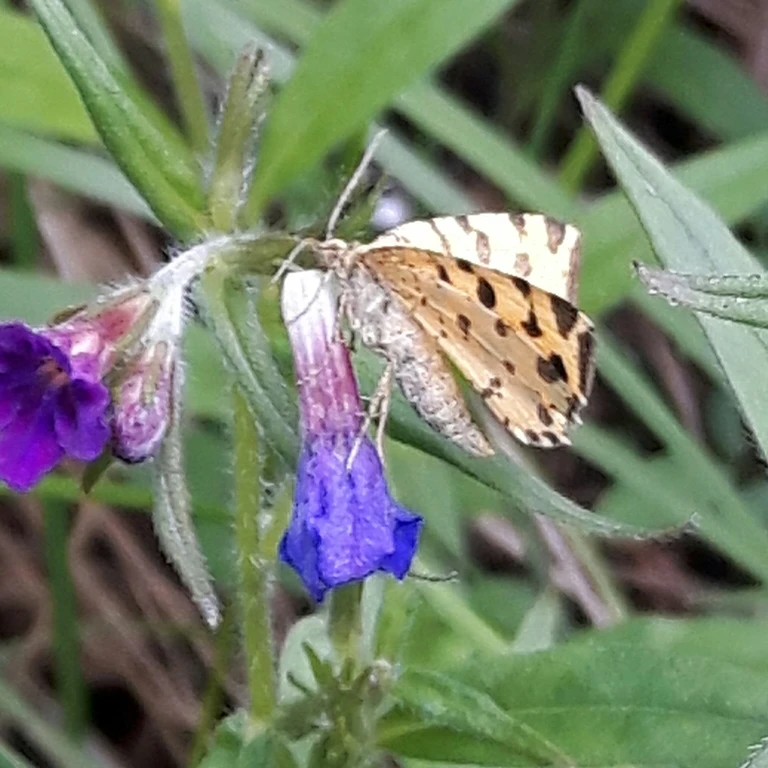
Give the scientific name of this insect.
Pseudopanthera macularia
